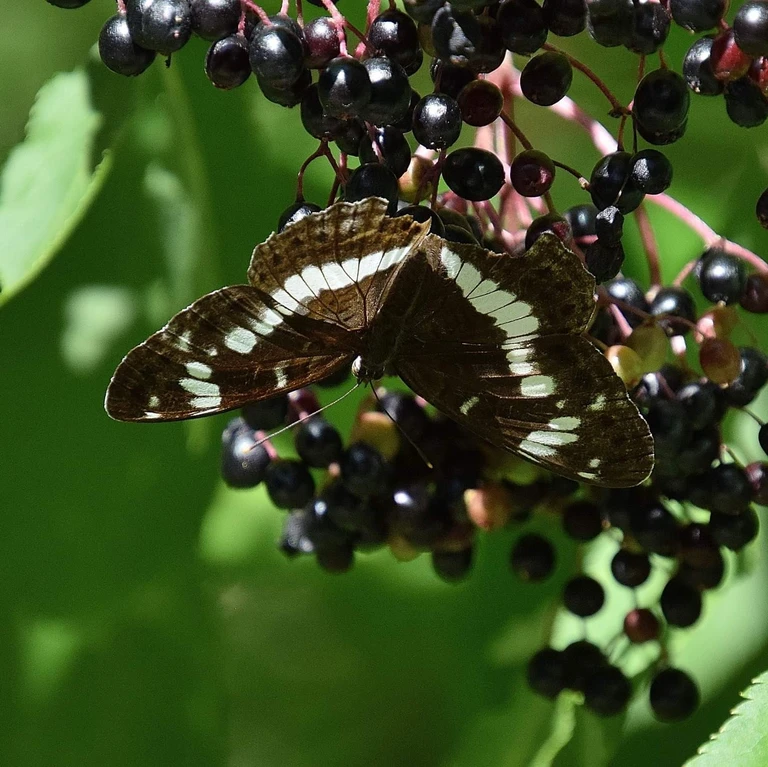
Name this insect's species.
Limenitis camilla (also Ladoga camilla)
